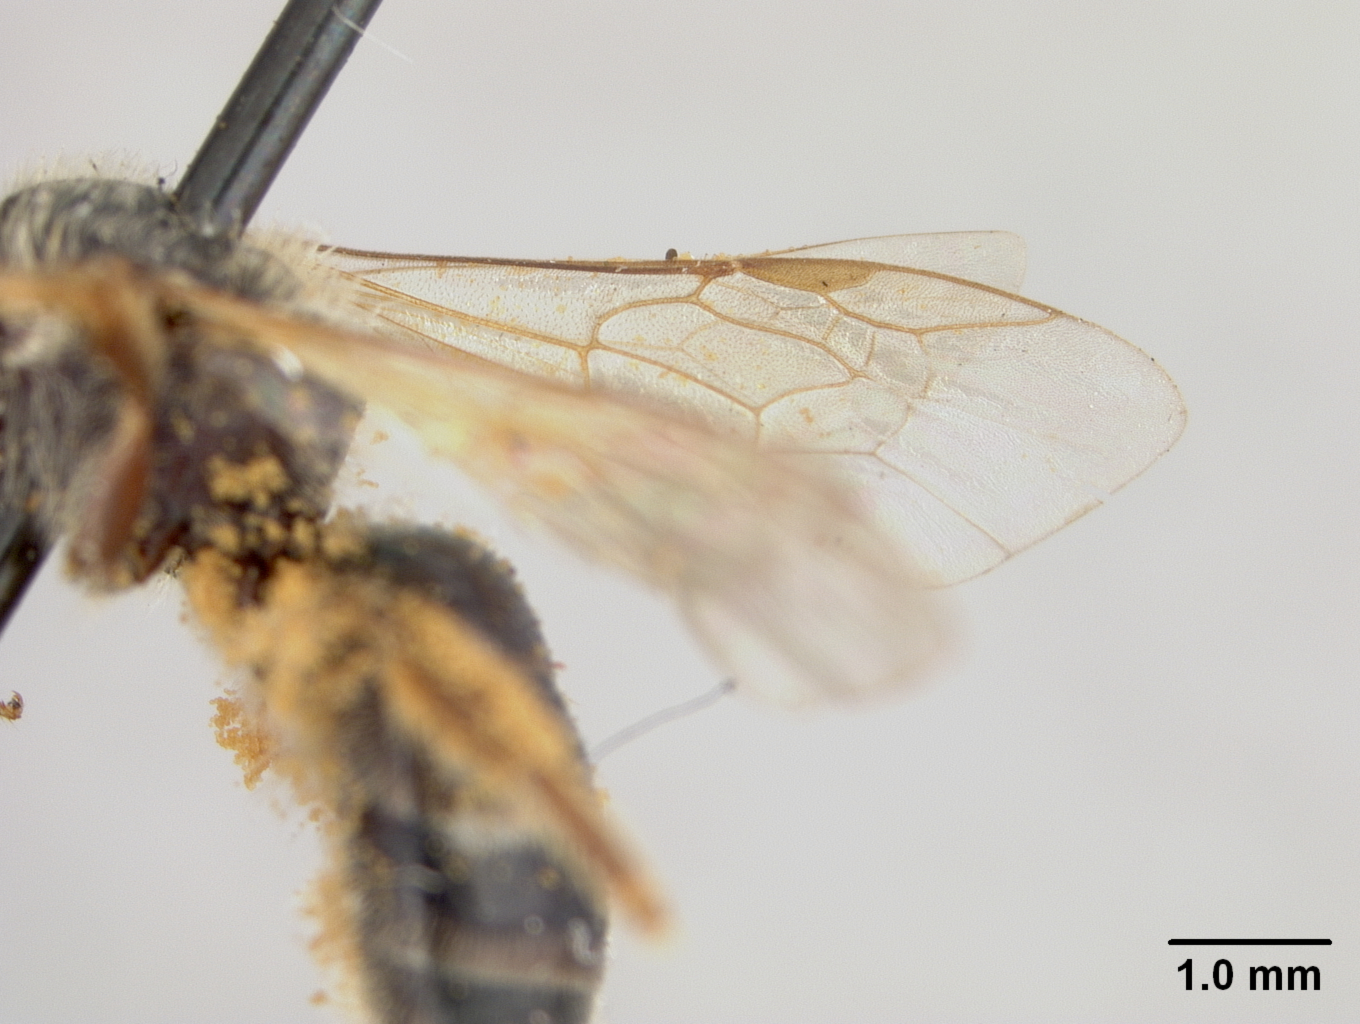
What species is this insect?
Halictus arcuatus
